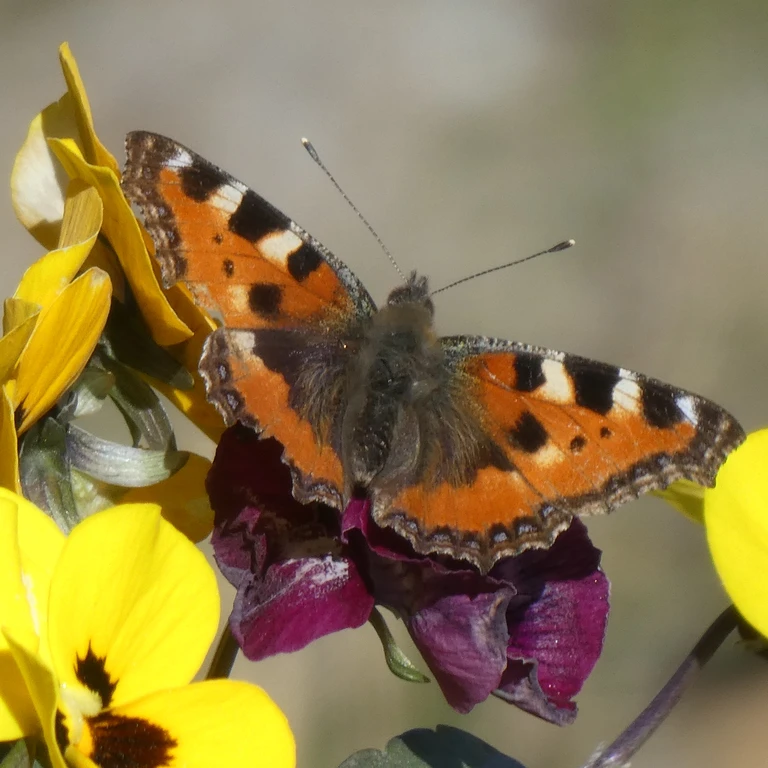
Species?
Aglais urticae
